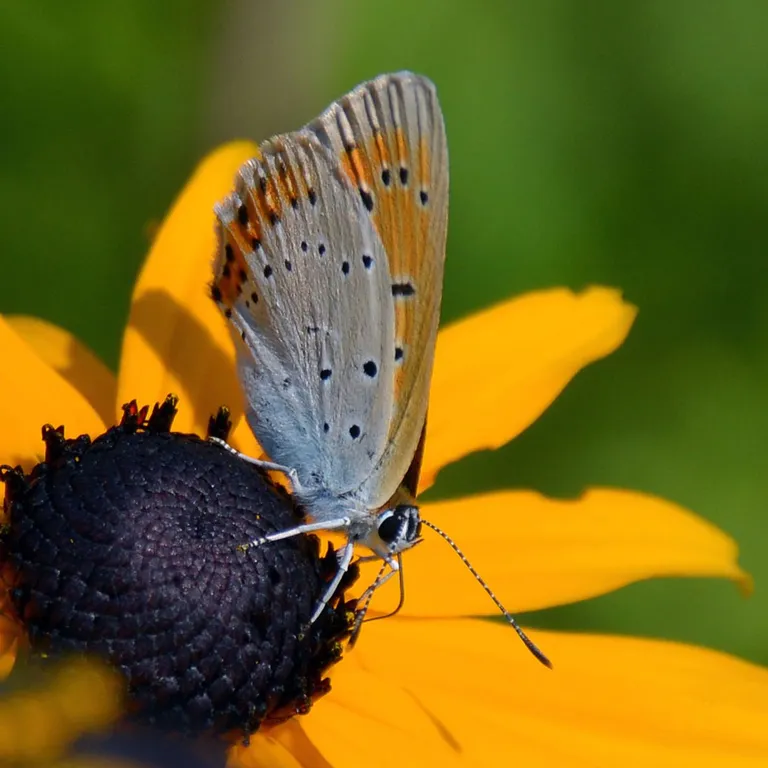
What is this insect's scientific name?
Lycaena dispar
